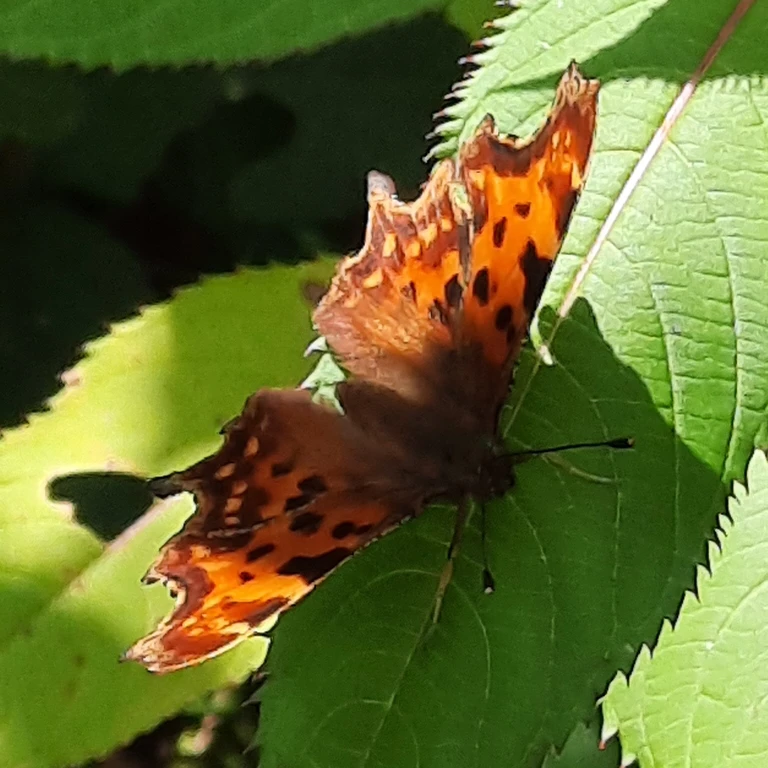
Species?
Polygonia c-album
